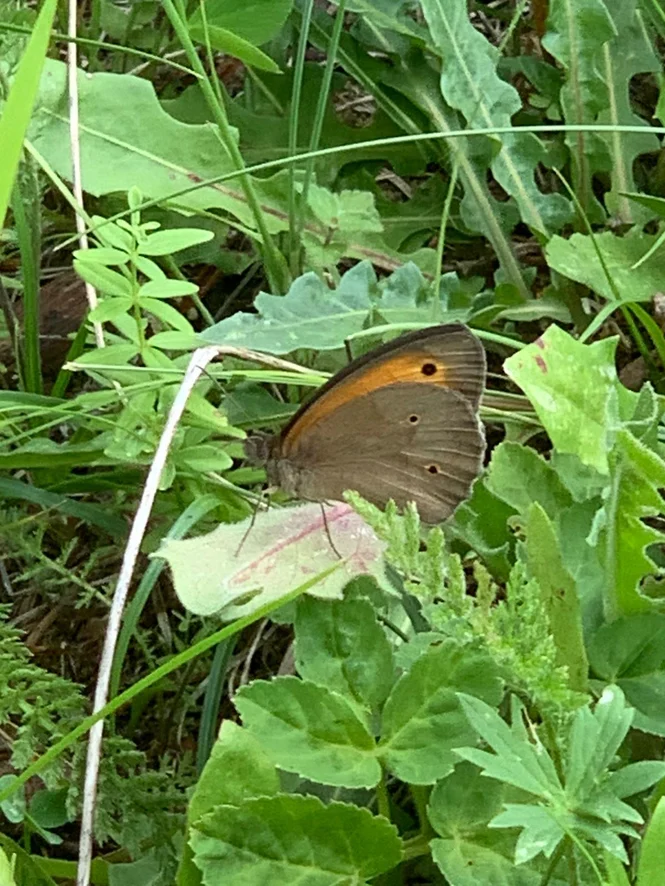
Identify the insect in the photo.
Maniola jurtina
